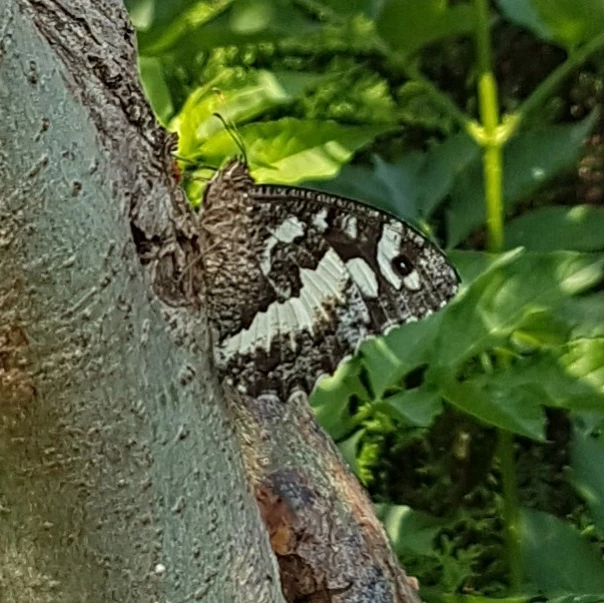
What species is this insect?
Brintesia circe
